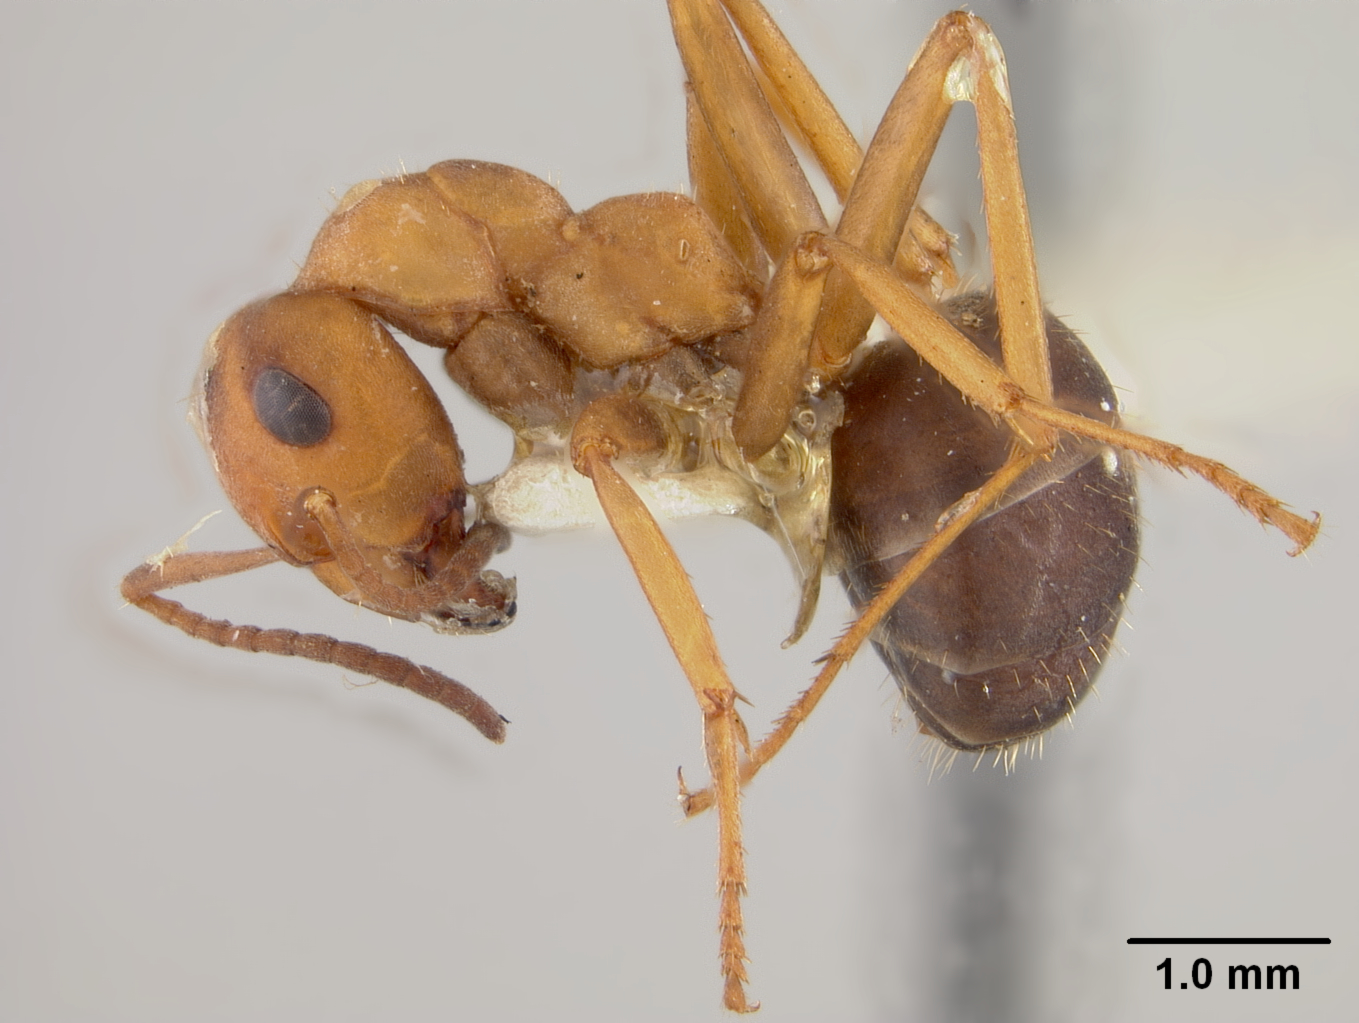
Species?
Formica rufa
